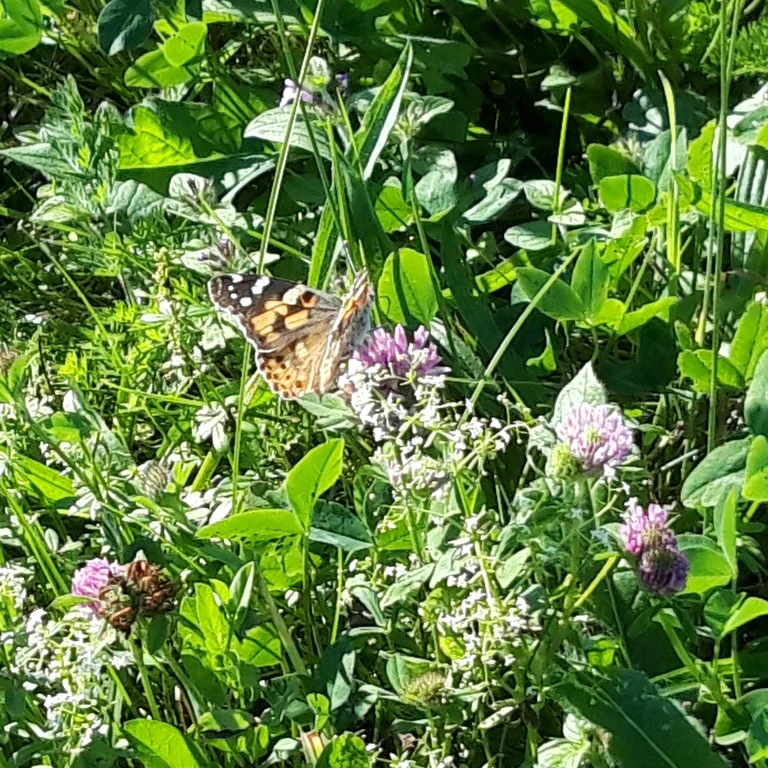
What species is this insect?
Vanessa cardui
